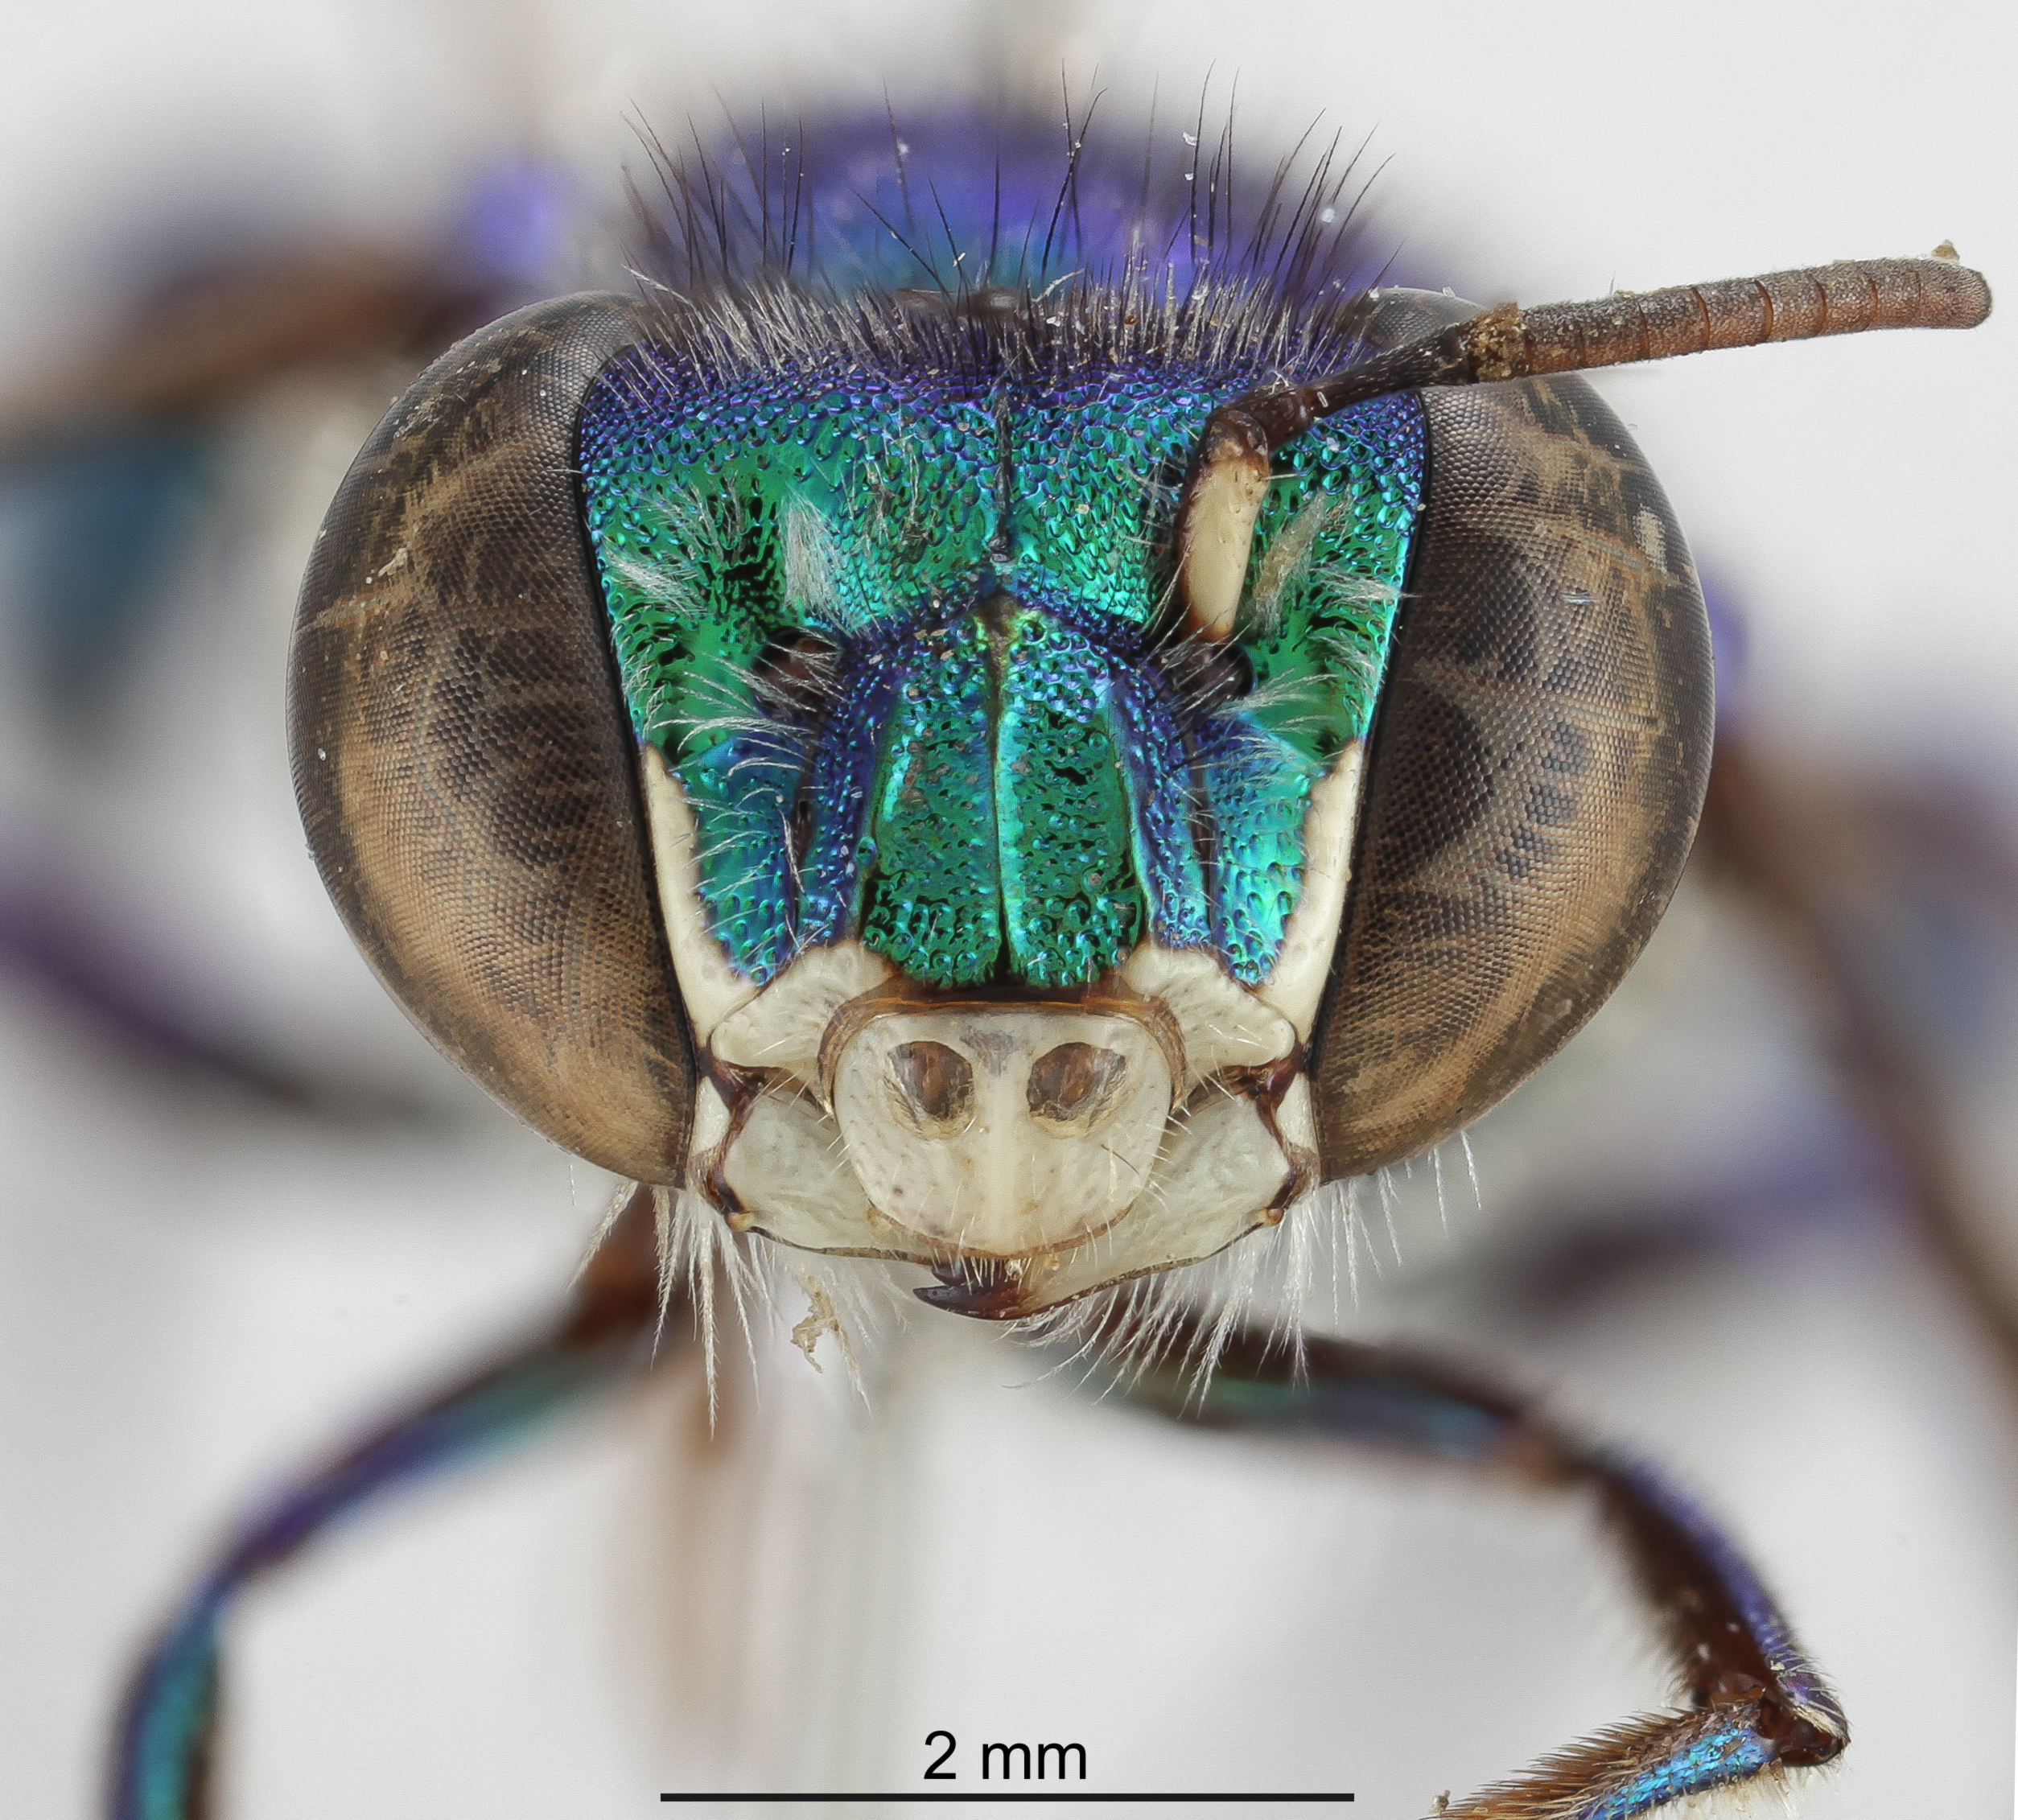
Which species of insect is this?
Euglossa viridis
